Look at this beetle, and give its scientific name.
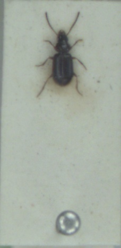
Acupalpus exiguus
